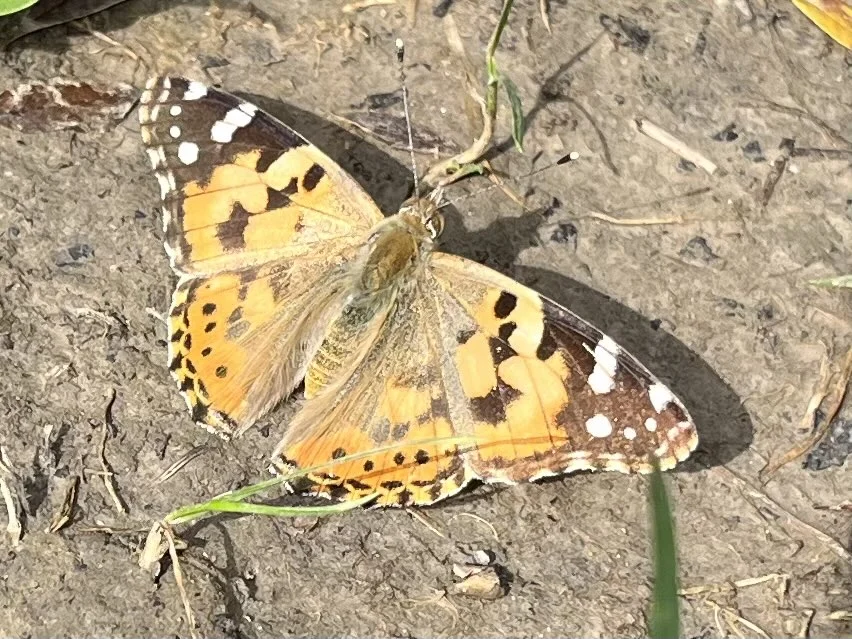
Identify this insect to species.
Vanessa cardui
